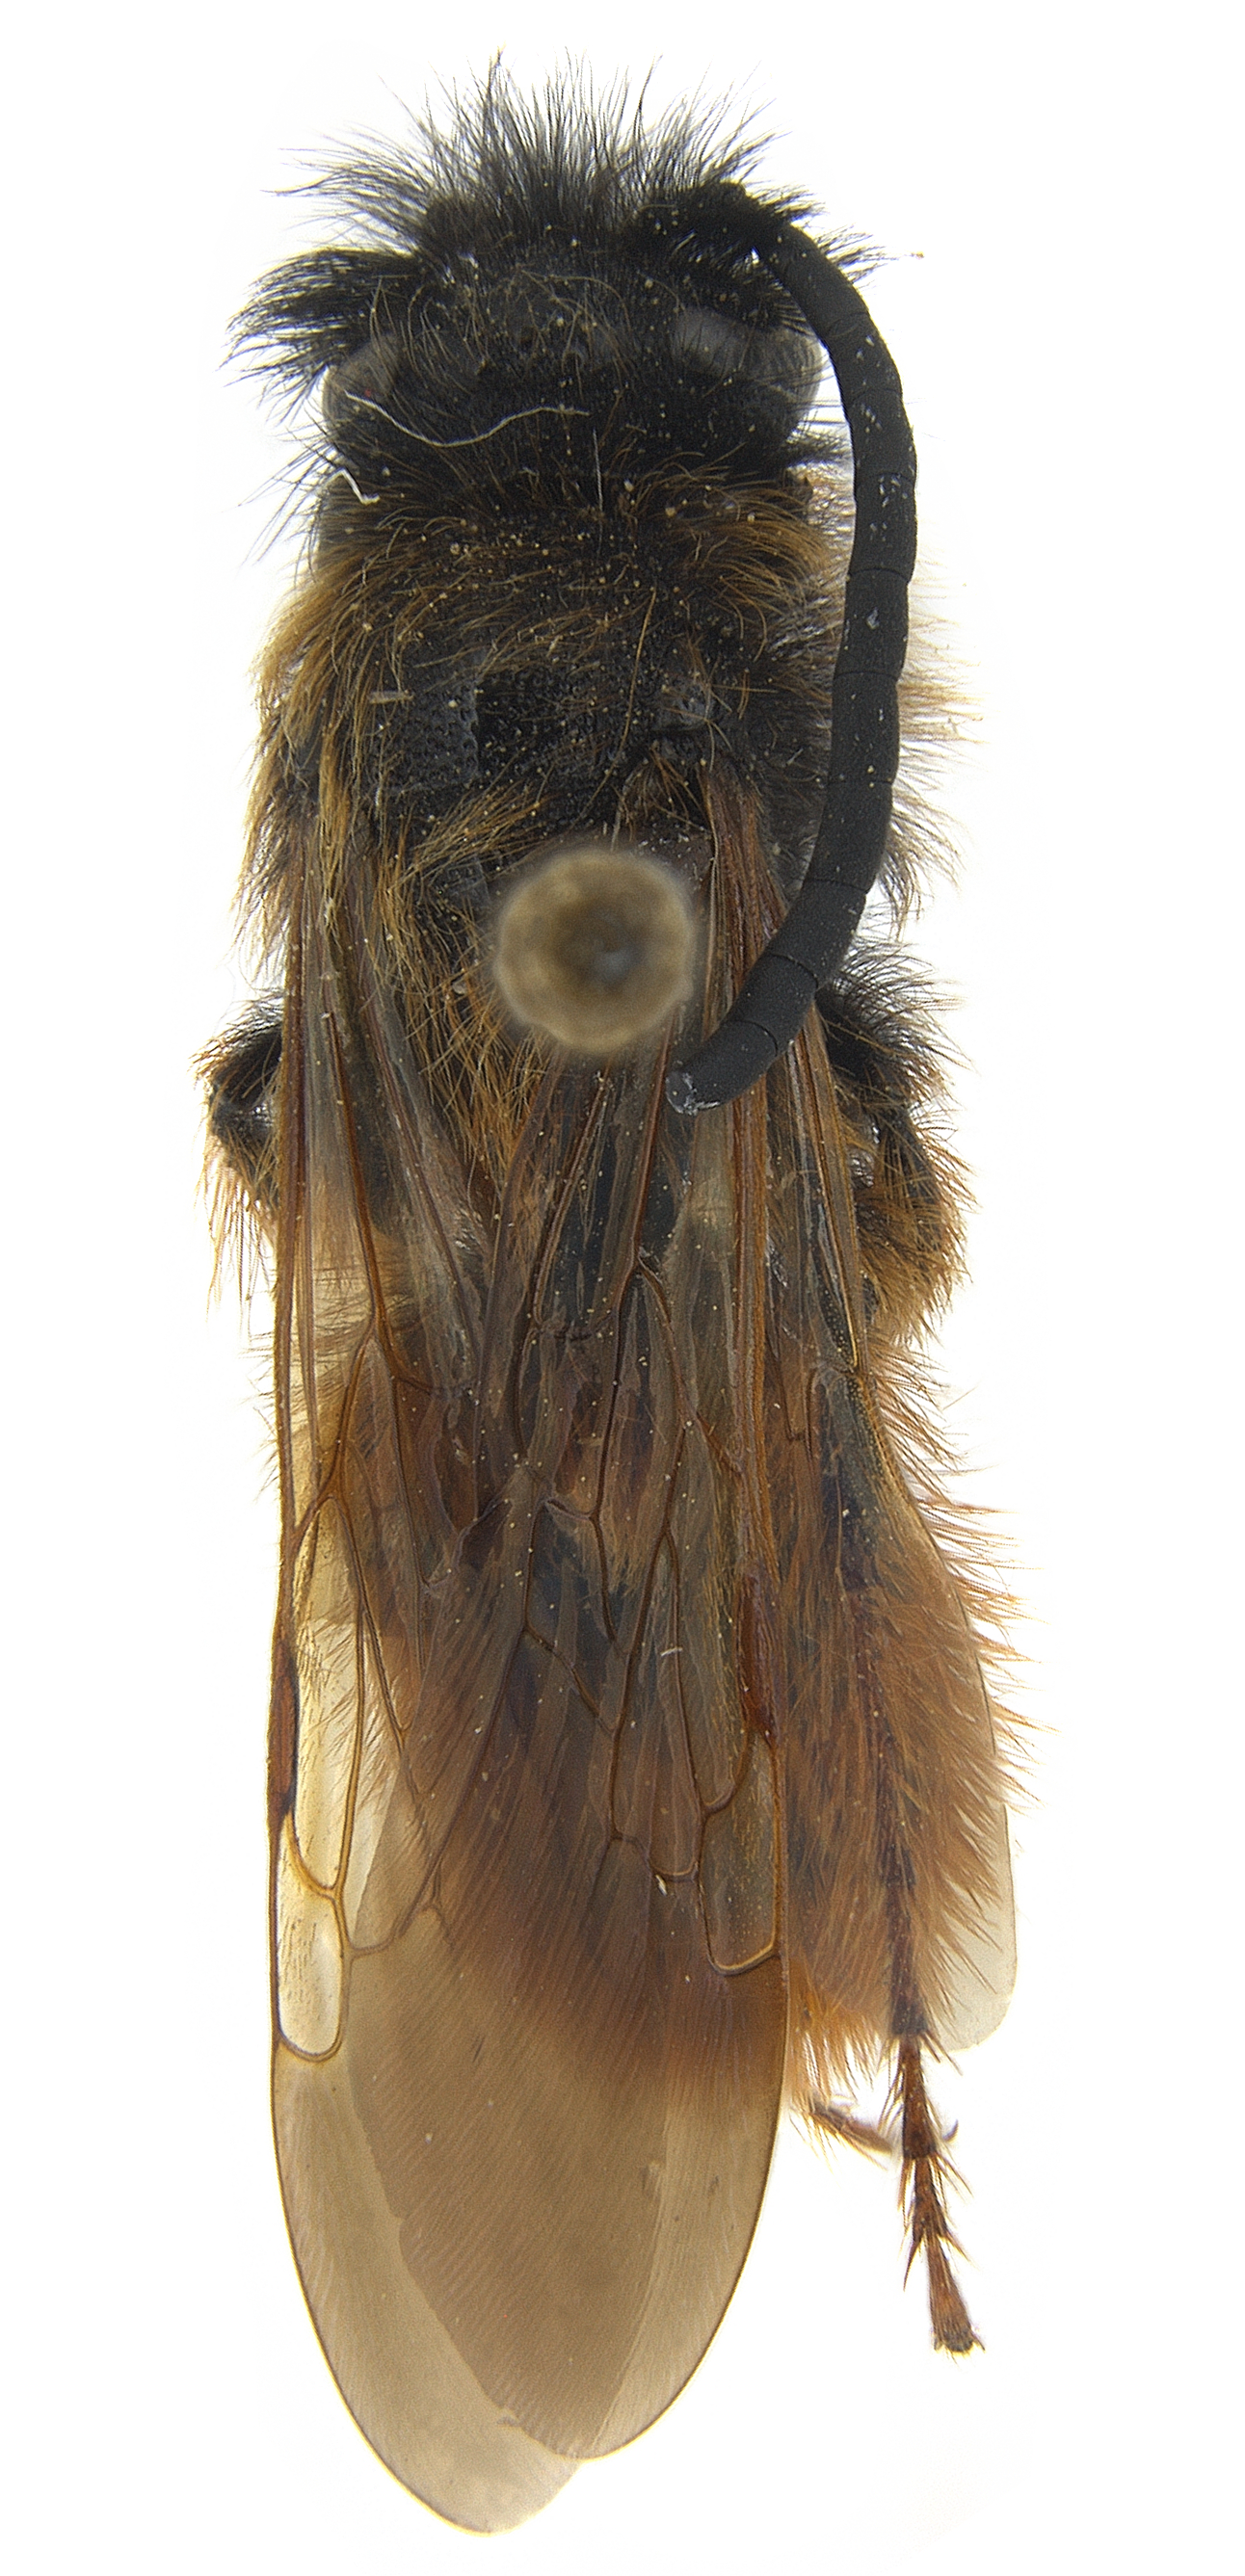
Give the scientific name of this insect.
Dasyscolia ciliata
